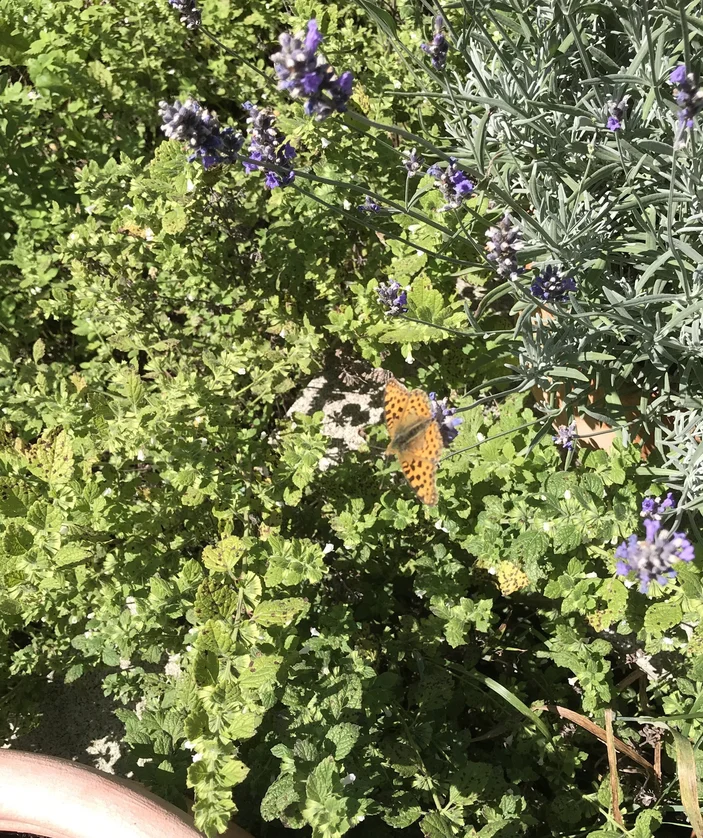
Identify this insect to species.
Issoria lathonia
